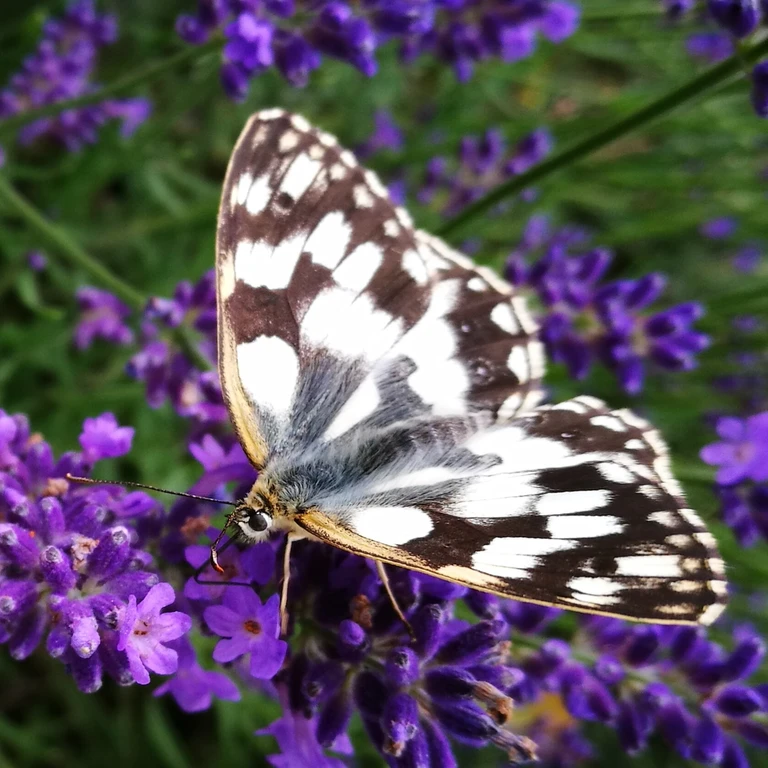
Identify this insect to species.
Melanargia galathea
